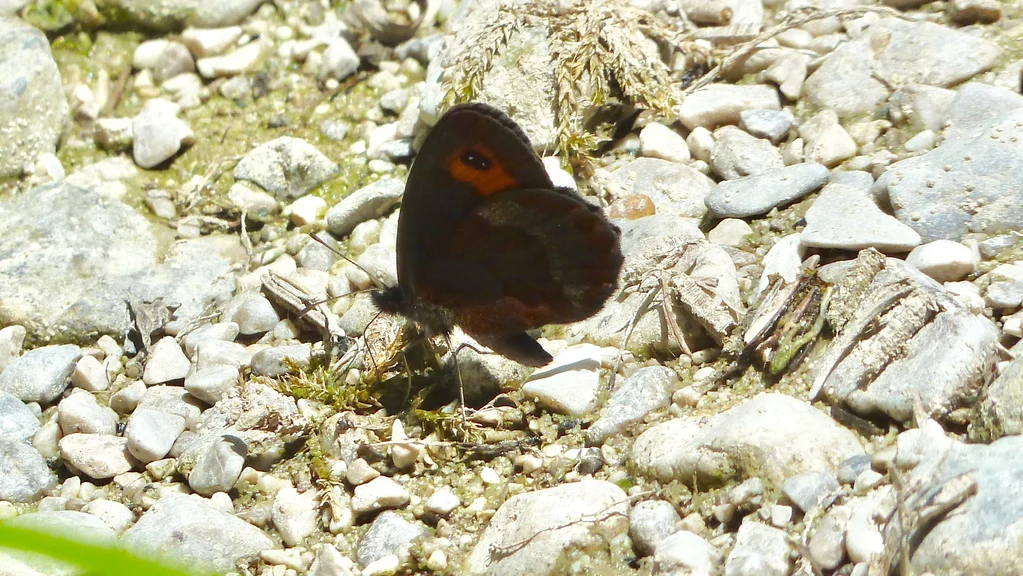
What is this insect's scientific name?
Erebia aethiops
